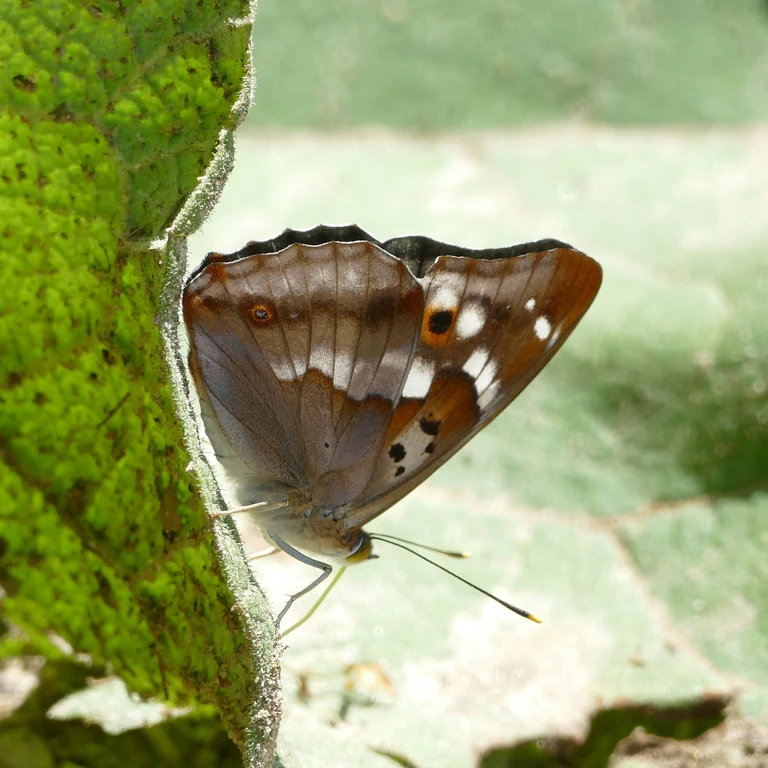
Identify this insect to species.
Apatura ilia
